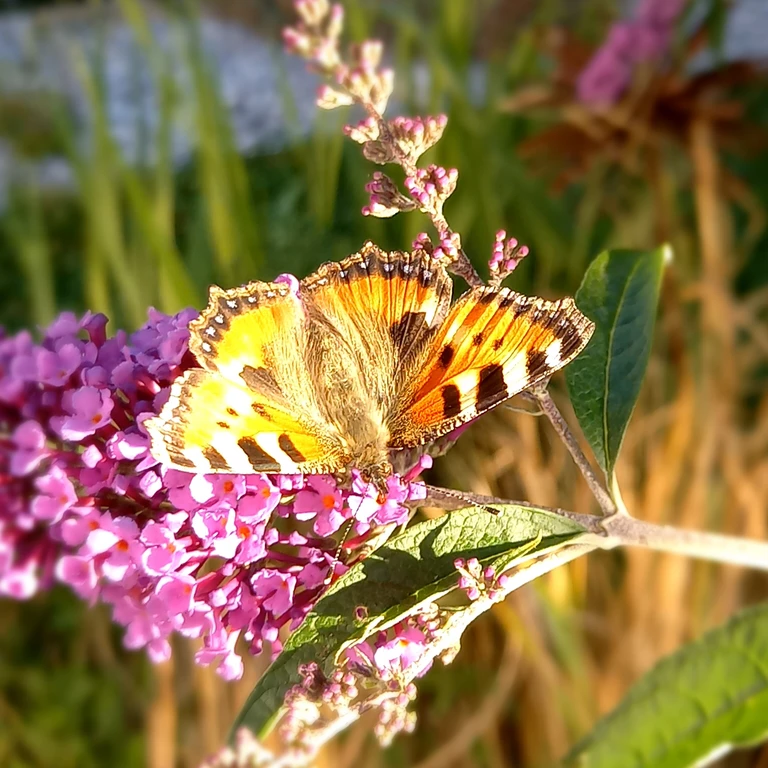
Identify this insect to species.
Aglais urticae
